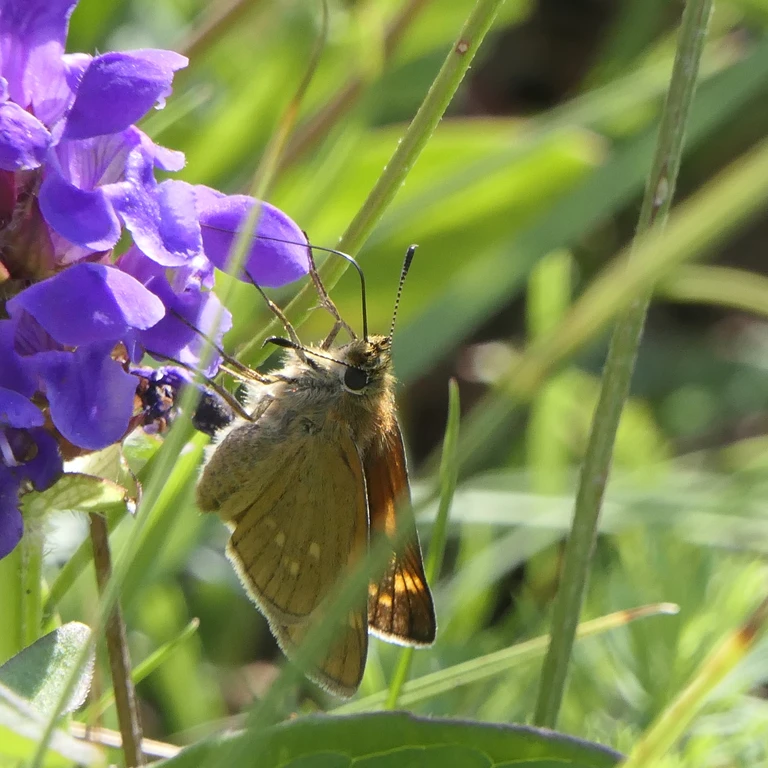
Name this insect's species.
Ochlodes sylvanus (also Ochlodes venata)
